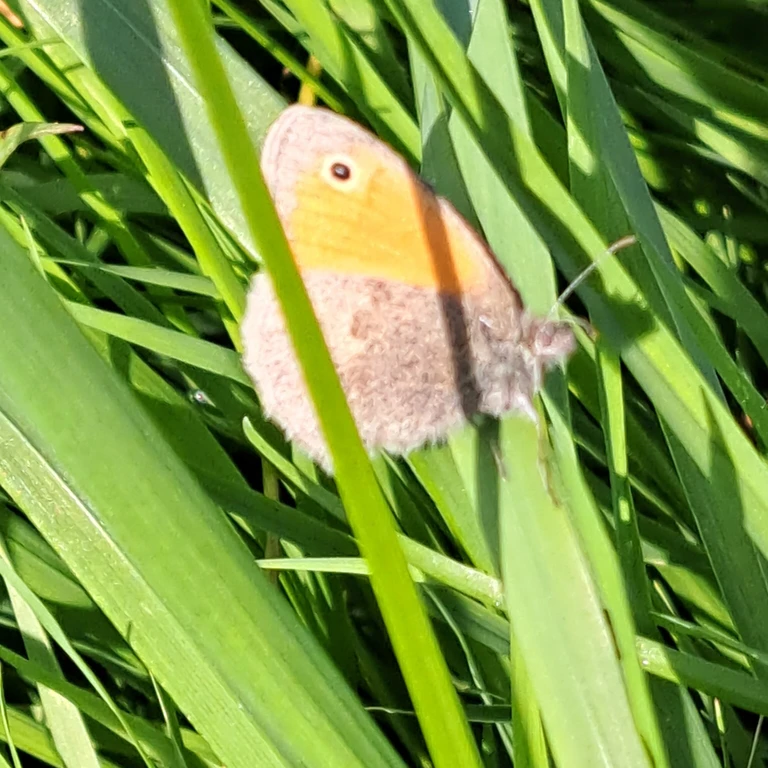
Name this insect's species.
Coenonympha pamphilus
